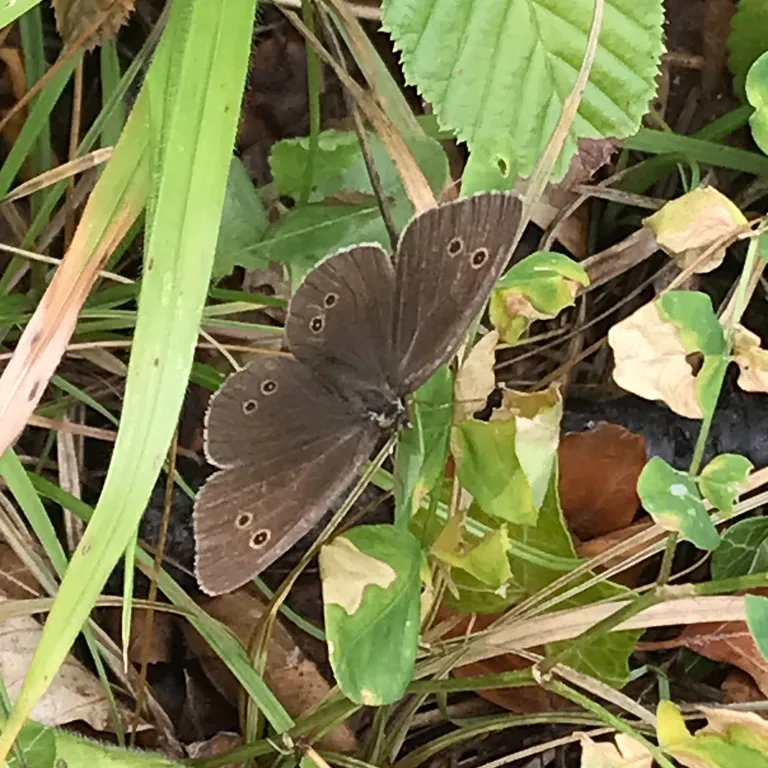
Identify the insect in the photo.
Aphantopus hyperantus
